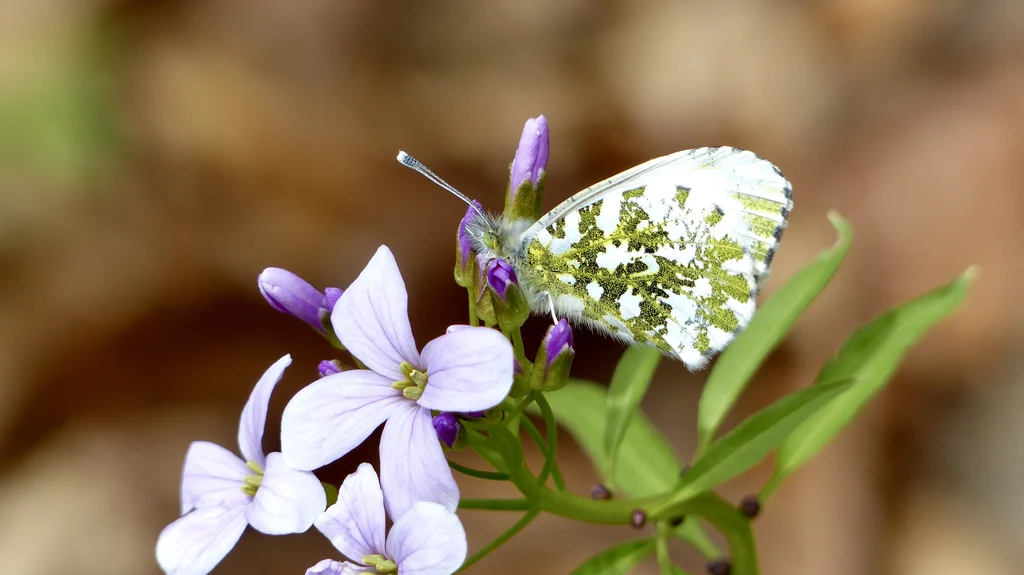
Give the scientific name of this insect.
Anthocharis cardamines
